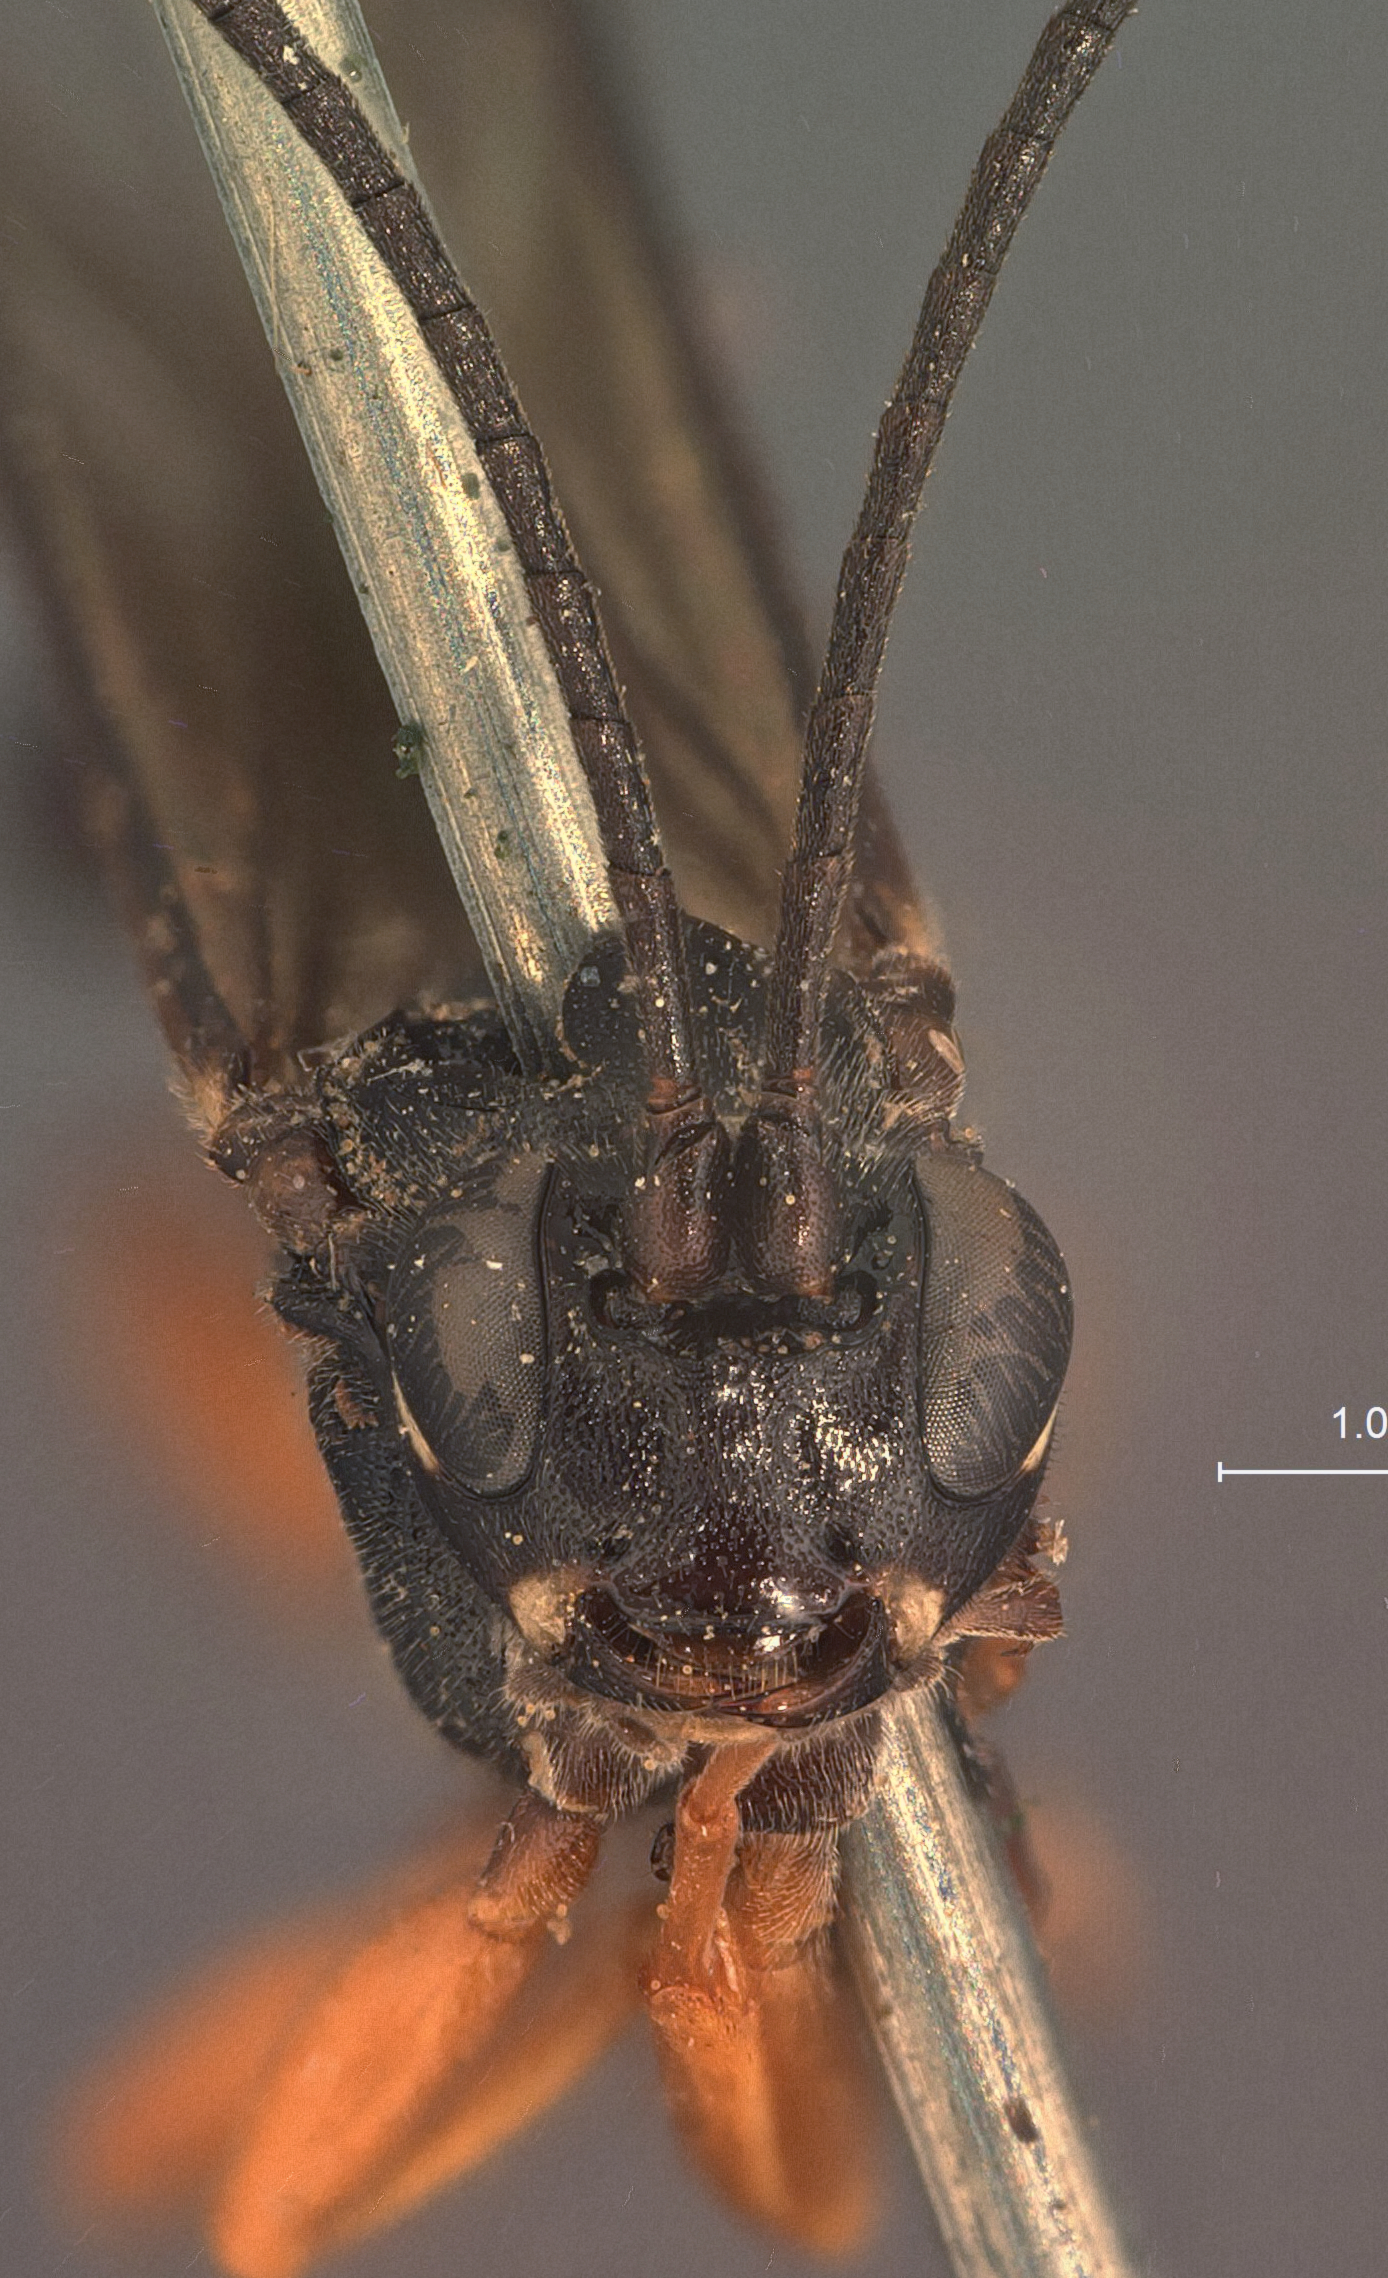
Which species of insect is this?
Platylabus tibialis
